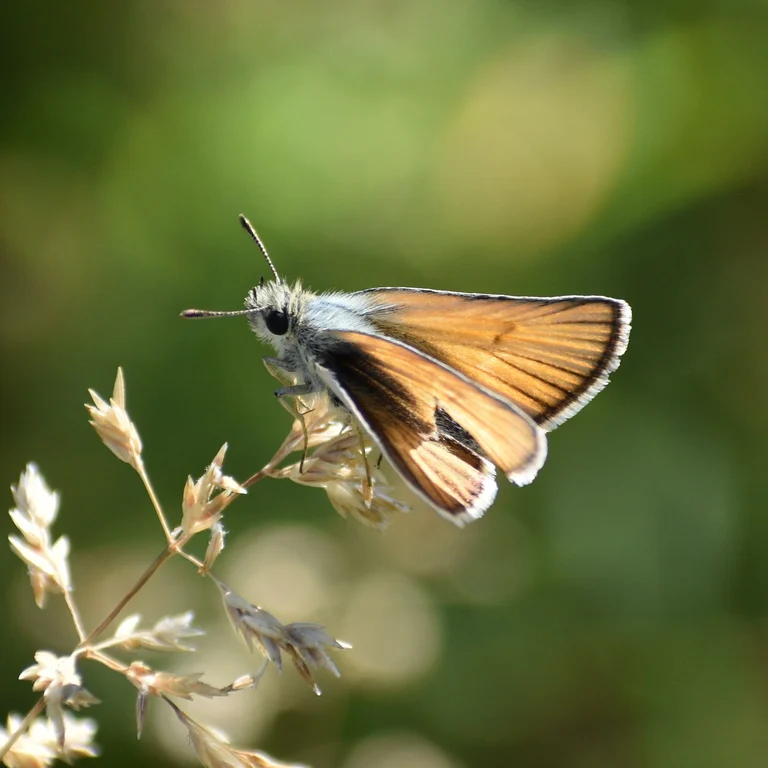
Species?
Thymelicus sylvestris
